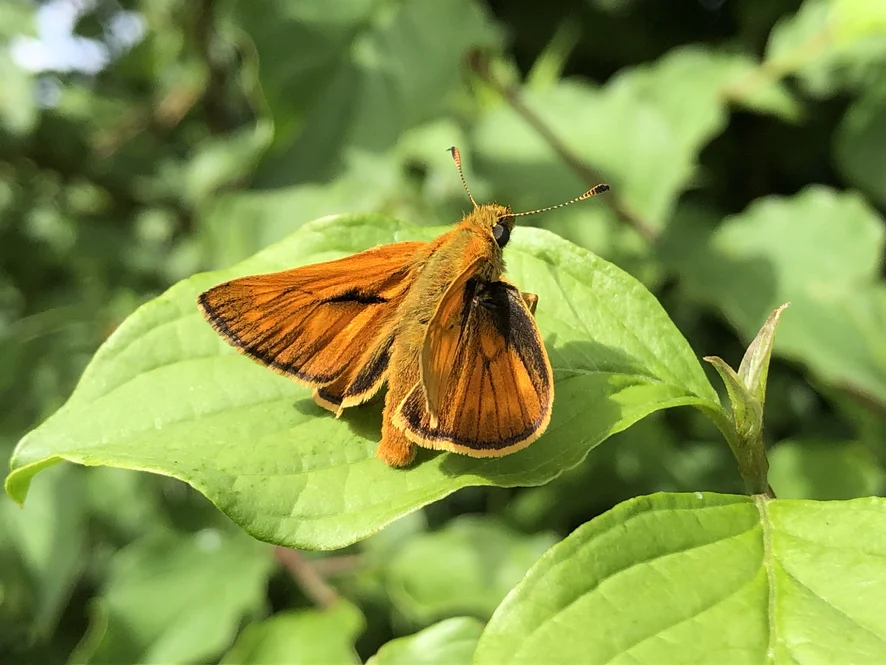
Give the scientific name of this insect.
Ochlodes sylvanus (also Ochlodes venata)
